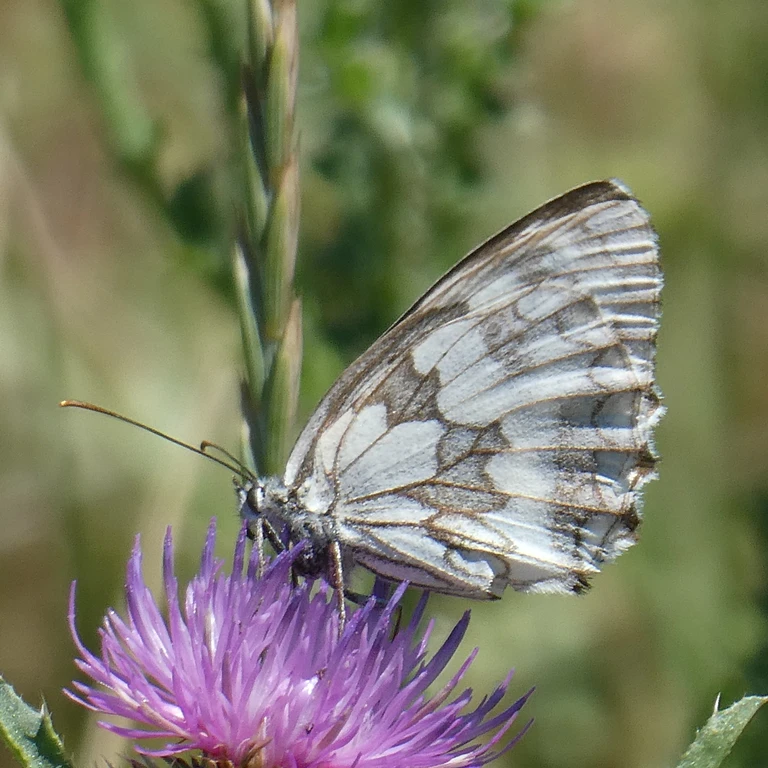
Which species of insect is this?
Melanargia galathea
